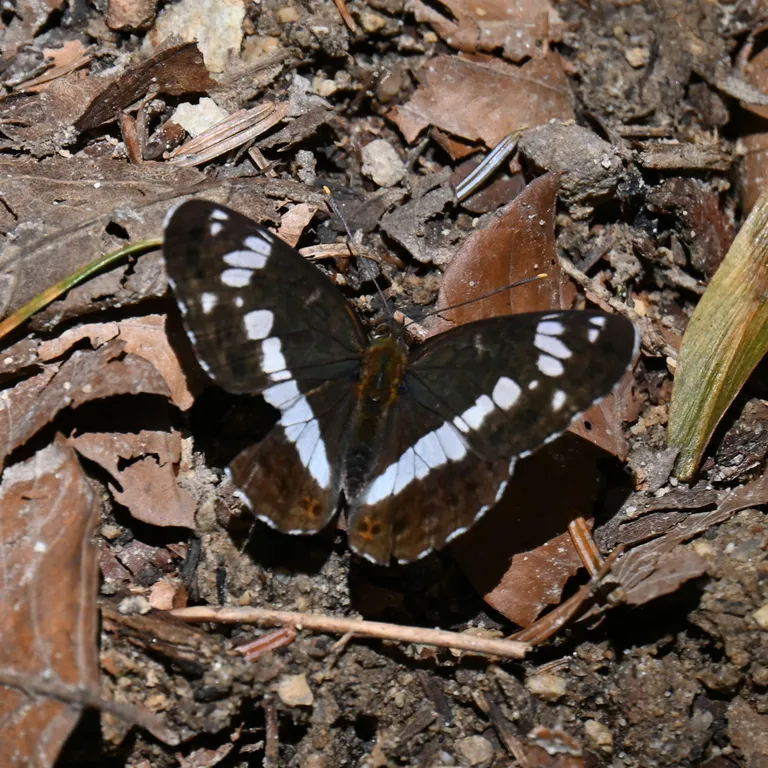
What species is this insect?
Limenitis camilla (also Ladoga camilla)
